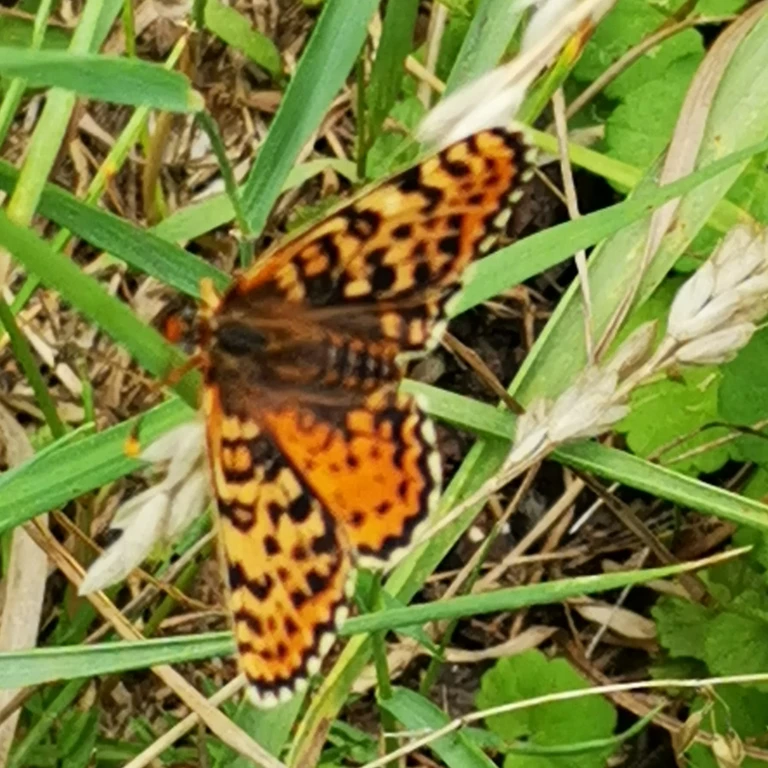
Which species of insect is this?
Melitaea didyma
